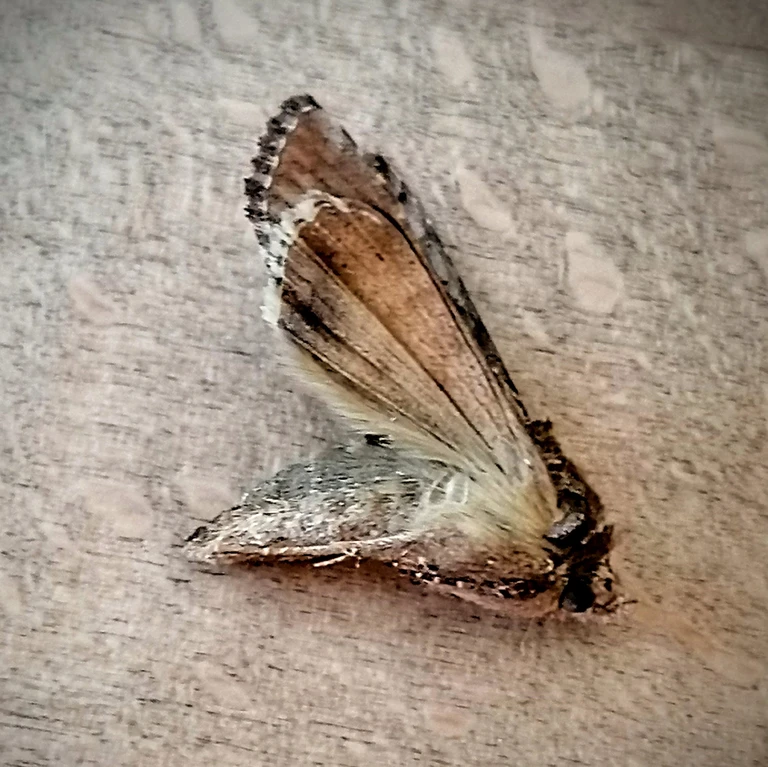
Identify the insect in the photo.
Autographa gamma
